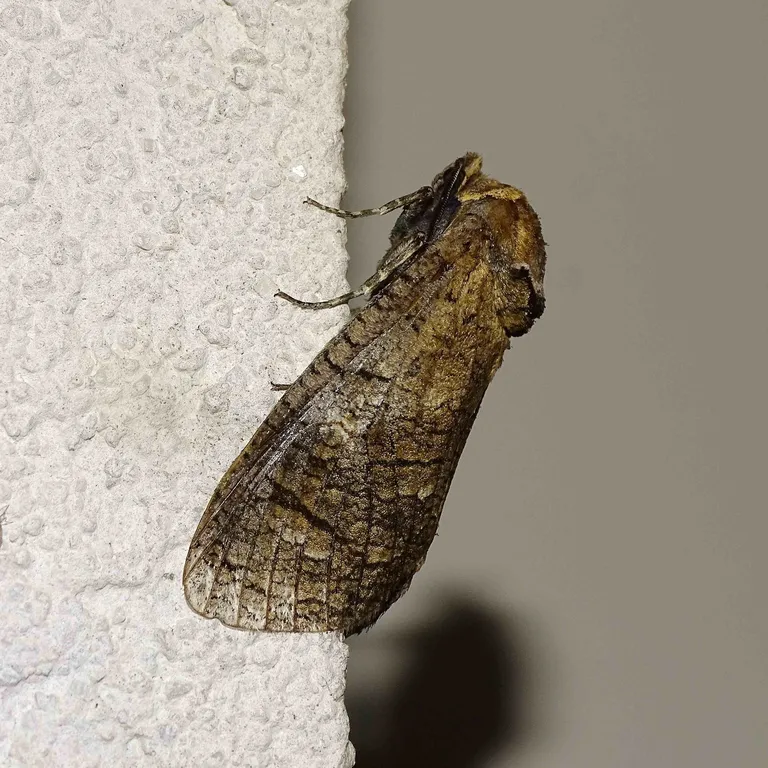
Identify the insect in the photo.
Cossus cossus
